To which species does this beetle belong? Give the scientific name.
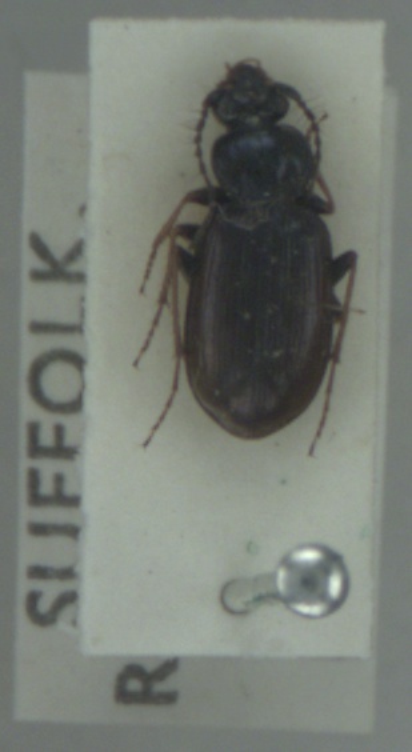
Loricera pilicornis
